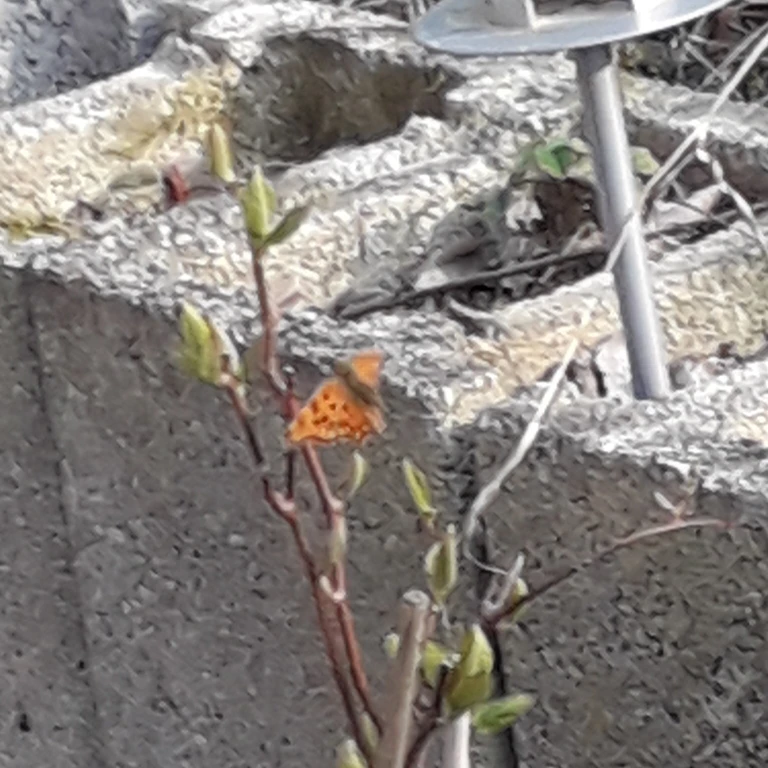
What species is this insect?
Polygonia c-album
